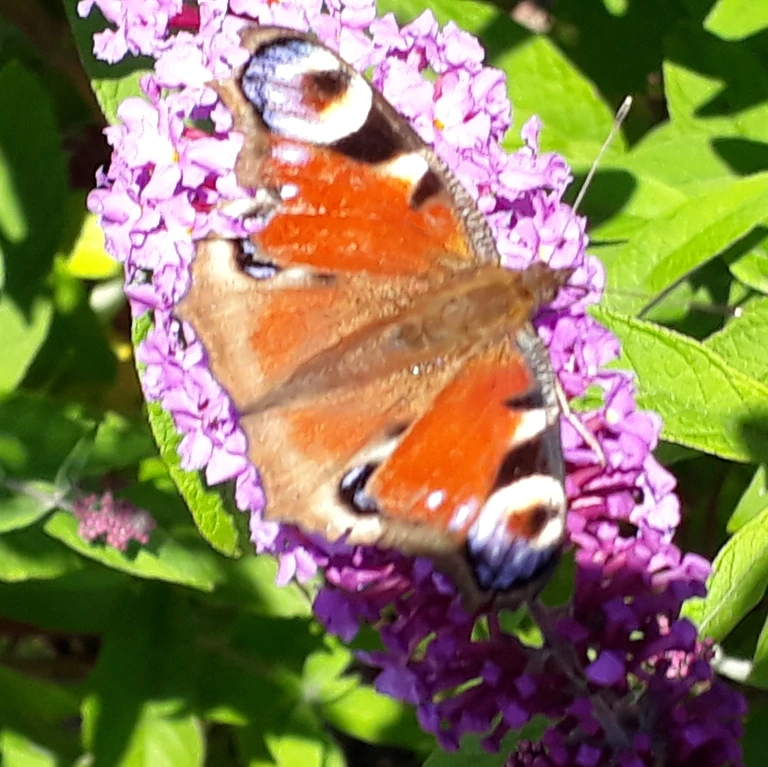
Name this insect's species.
Aglais io
